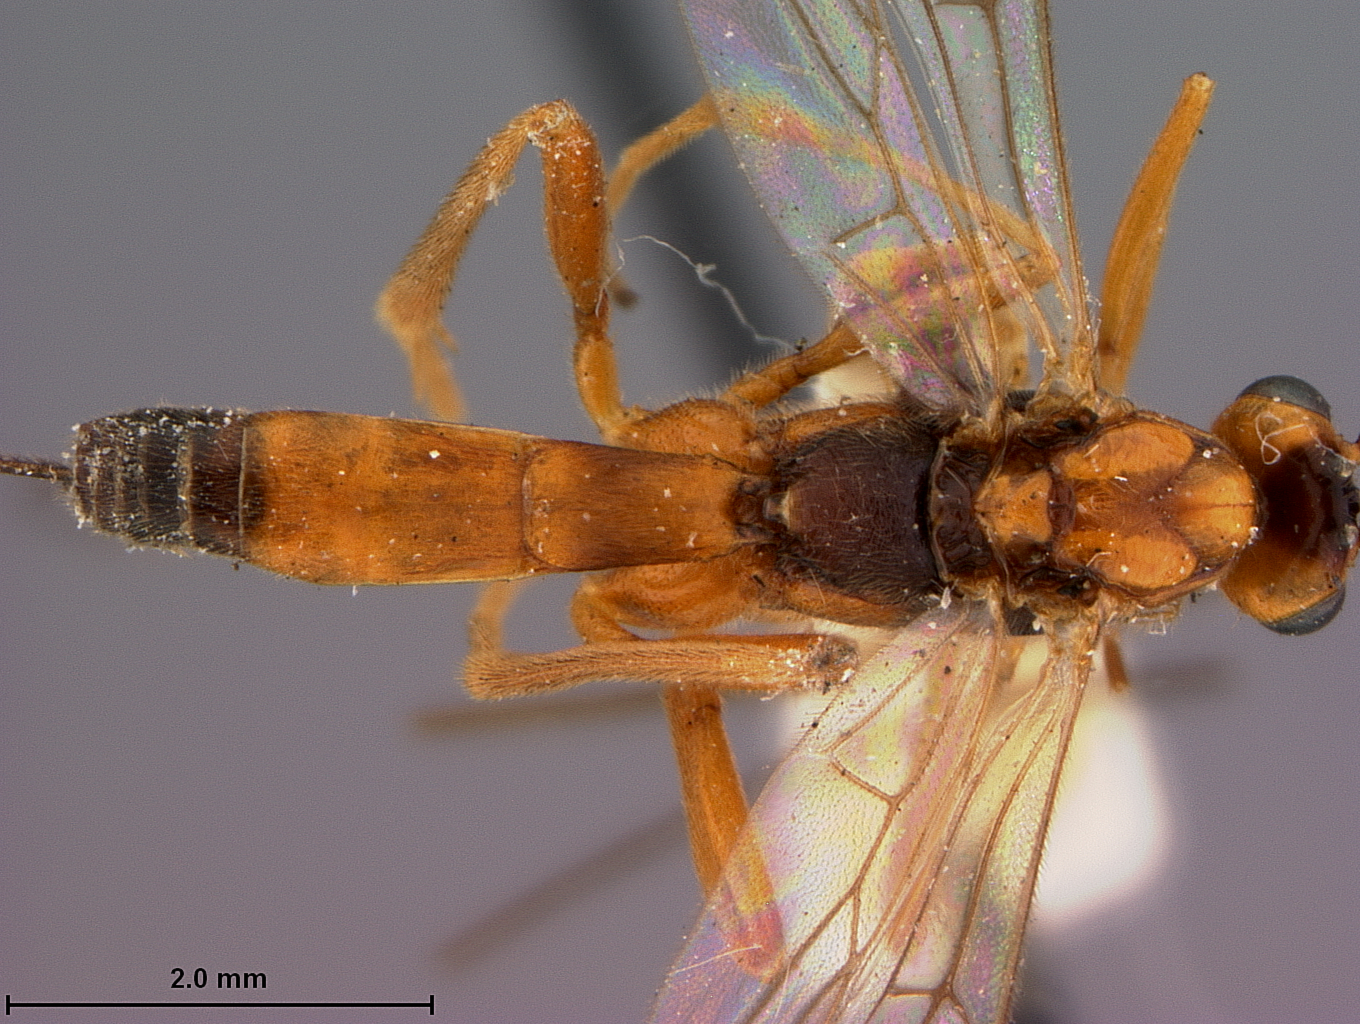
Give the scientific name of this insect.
Macrocentrus pallisteri
